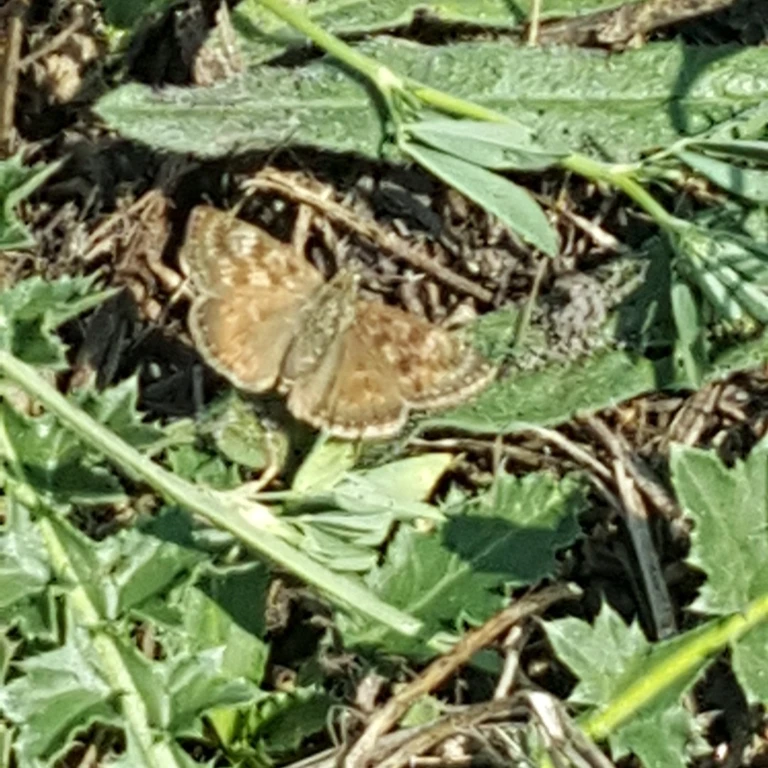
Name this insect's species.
Erynnis tages
